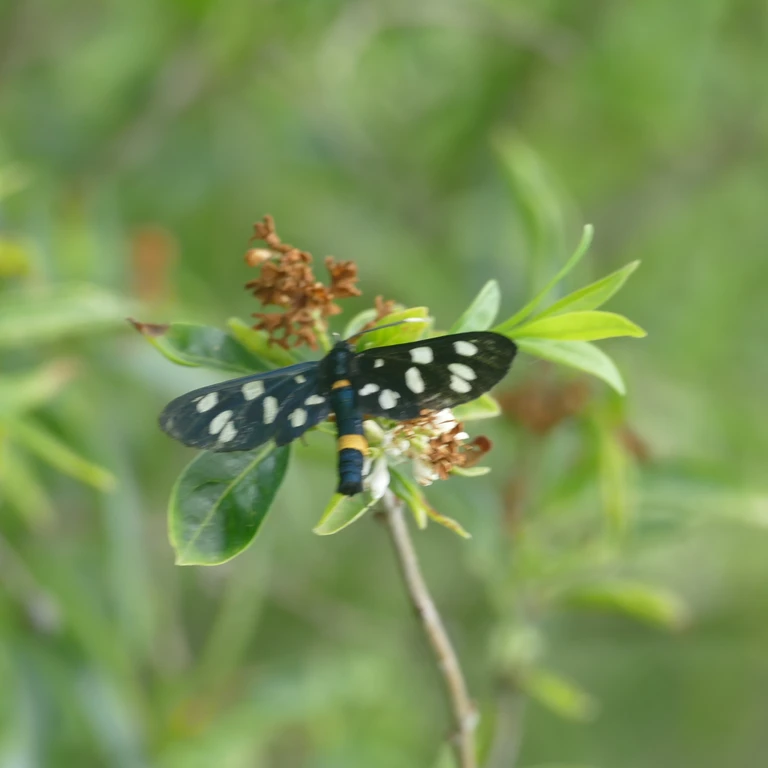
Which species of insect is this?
Amata phegea
